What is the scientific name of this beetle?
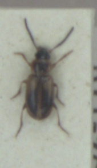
Acupalpus dorsalis
